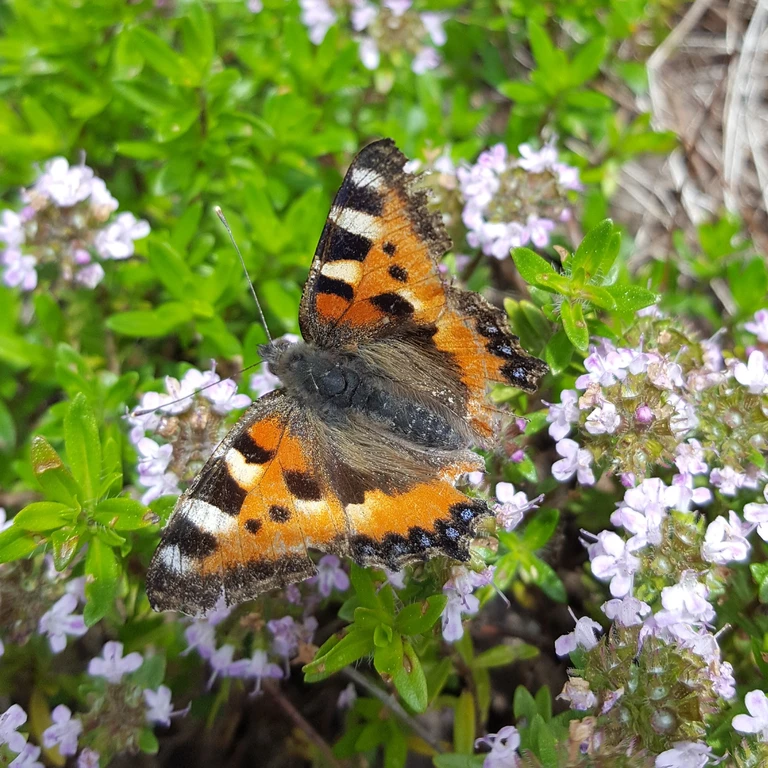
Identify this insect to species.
Aglais urticae
